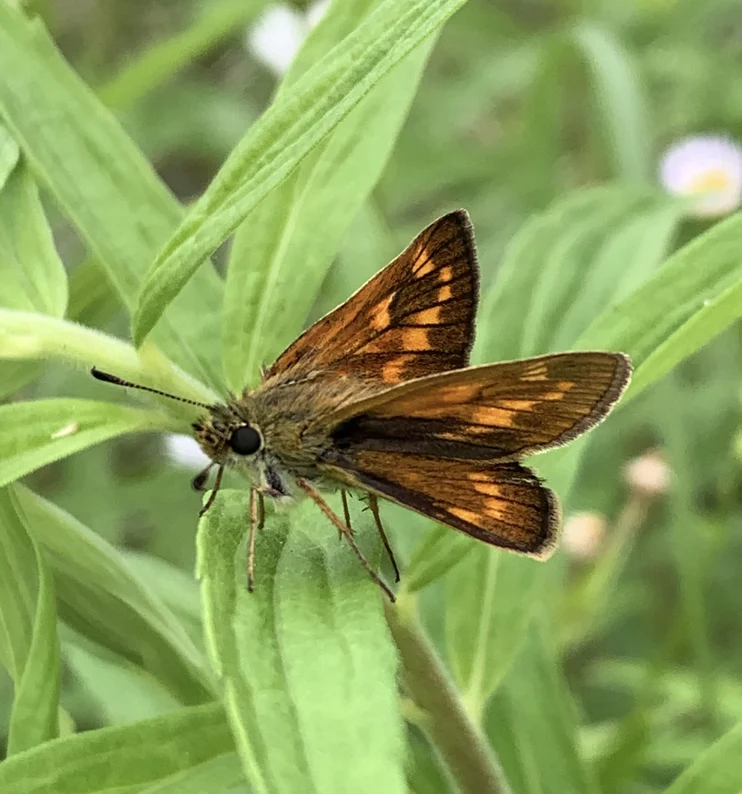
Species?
Ochlodes sylvanus (also Ochlodes venata)
